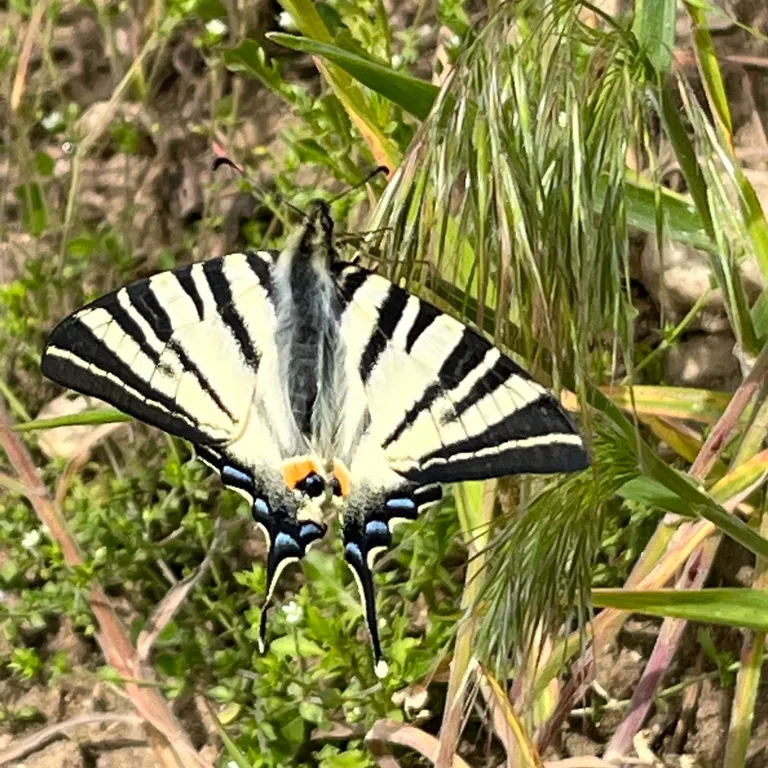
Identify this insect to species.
Iphiclides podalirius
